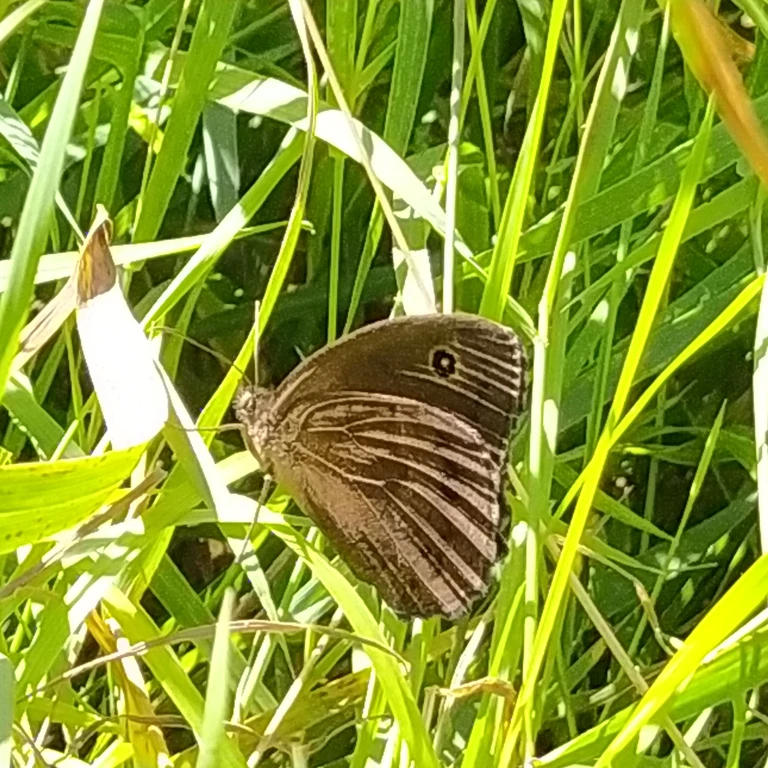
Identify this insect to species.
Minois dryas
